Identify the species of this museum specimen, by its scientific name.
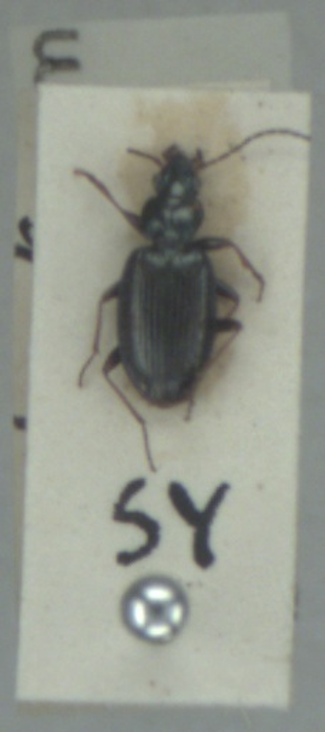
Bembidion atrocaeruleum
